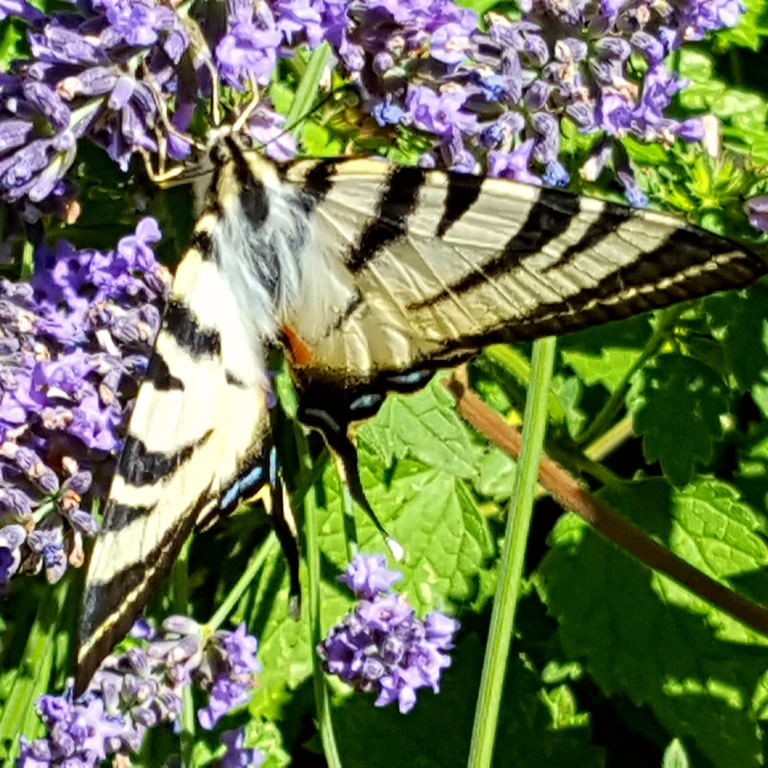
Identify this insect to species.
Iphiclides podalirius
